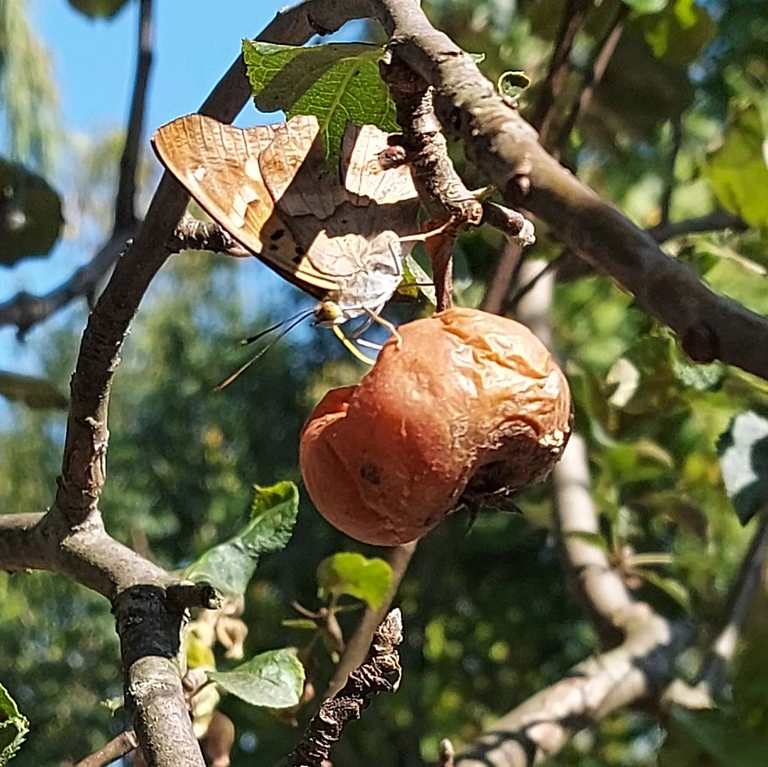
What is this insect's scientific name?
Apatura ilia
